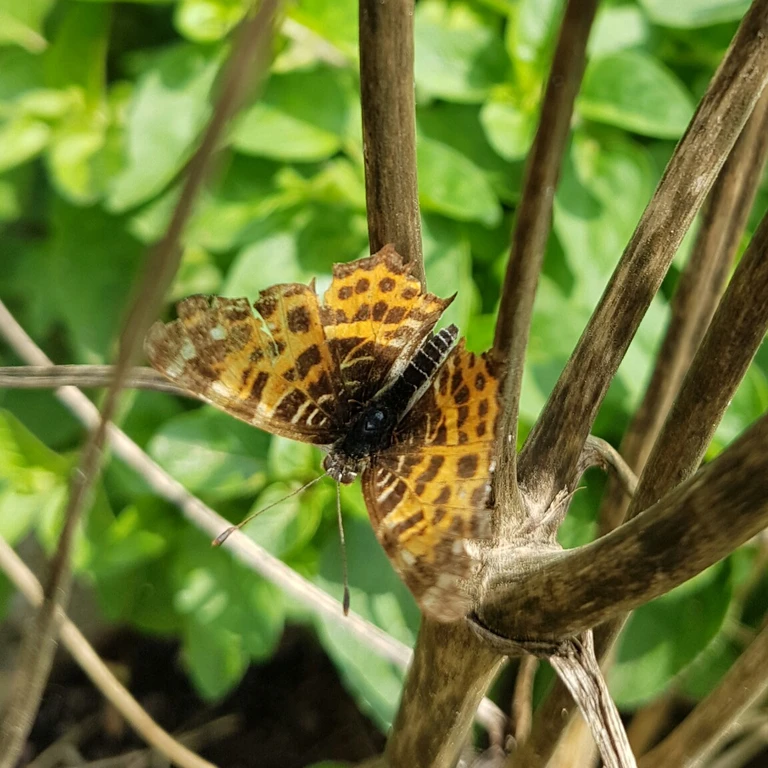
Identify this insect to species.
Araschnia levana
